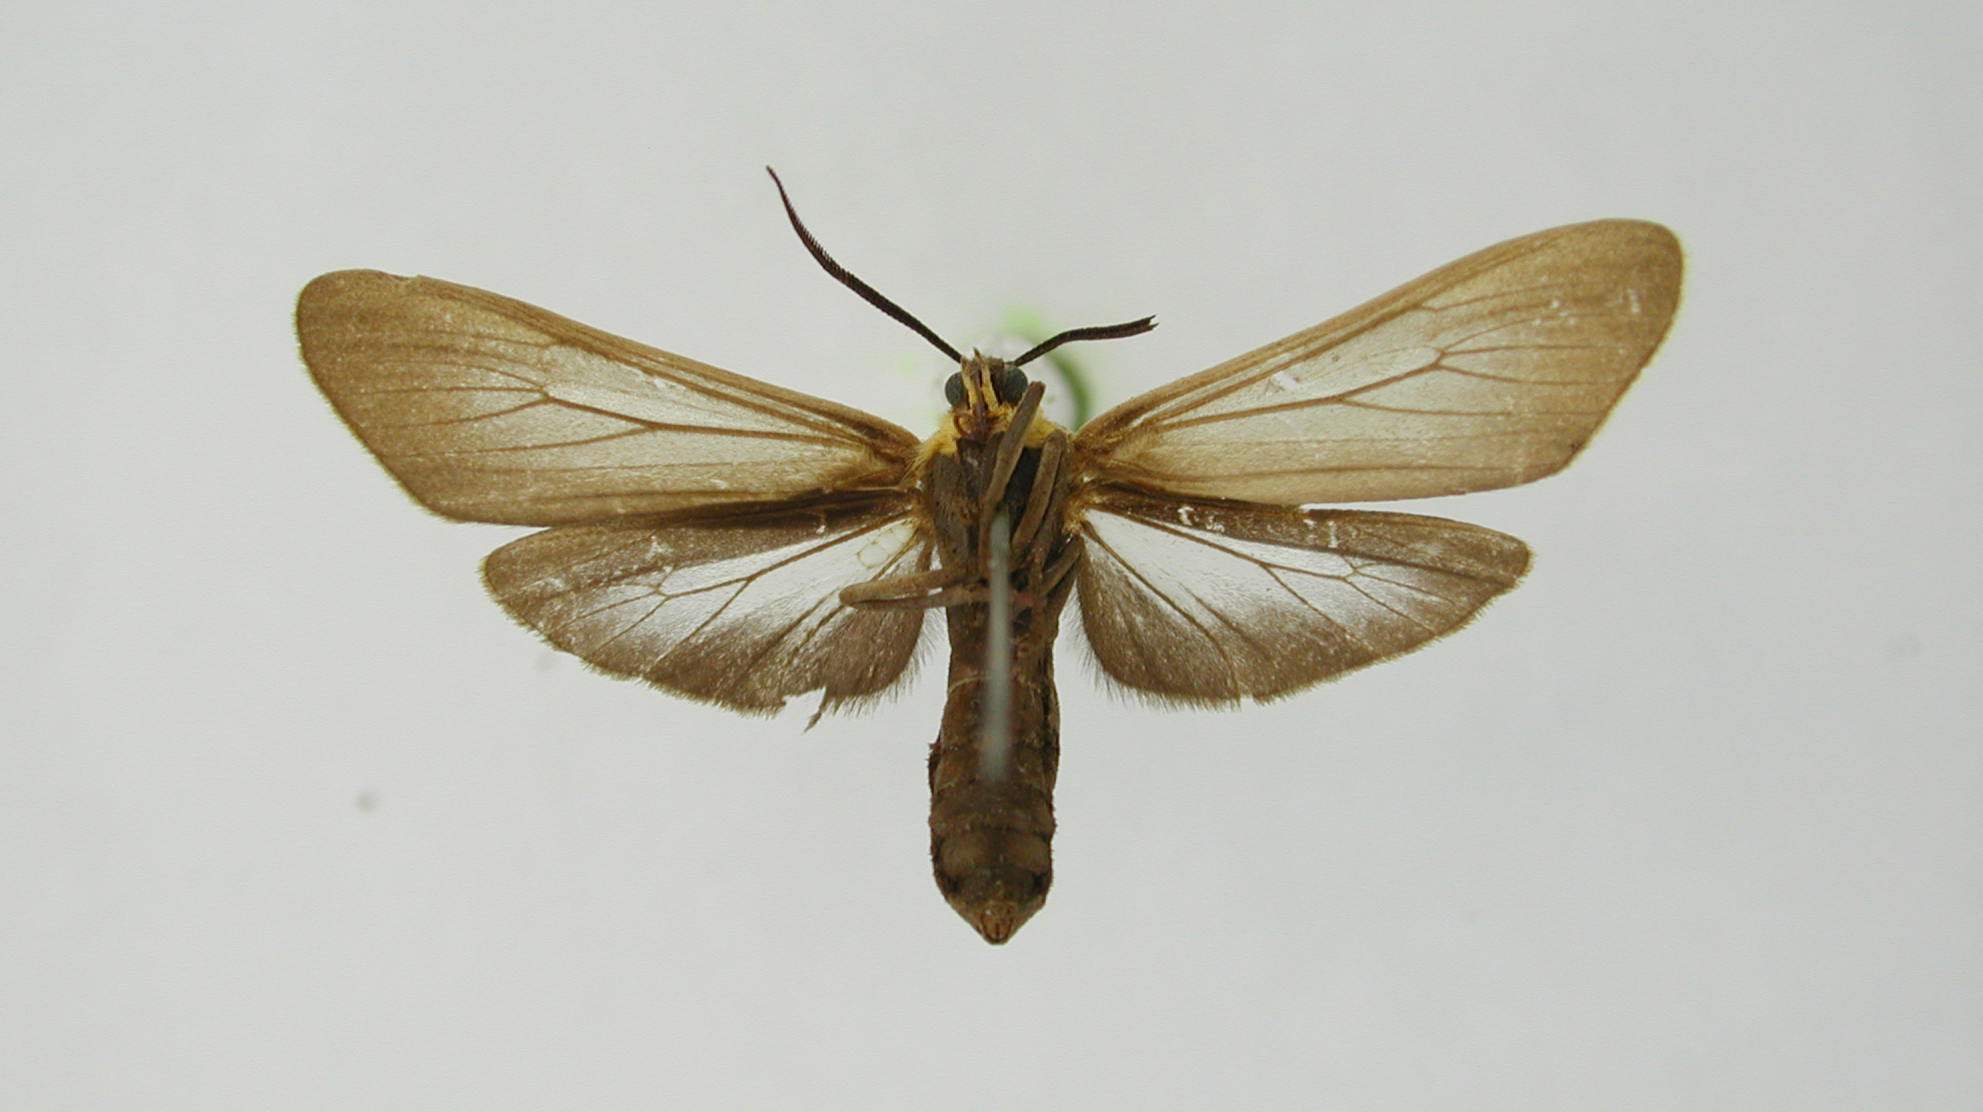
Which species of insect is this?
Scepsis packardii
